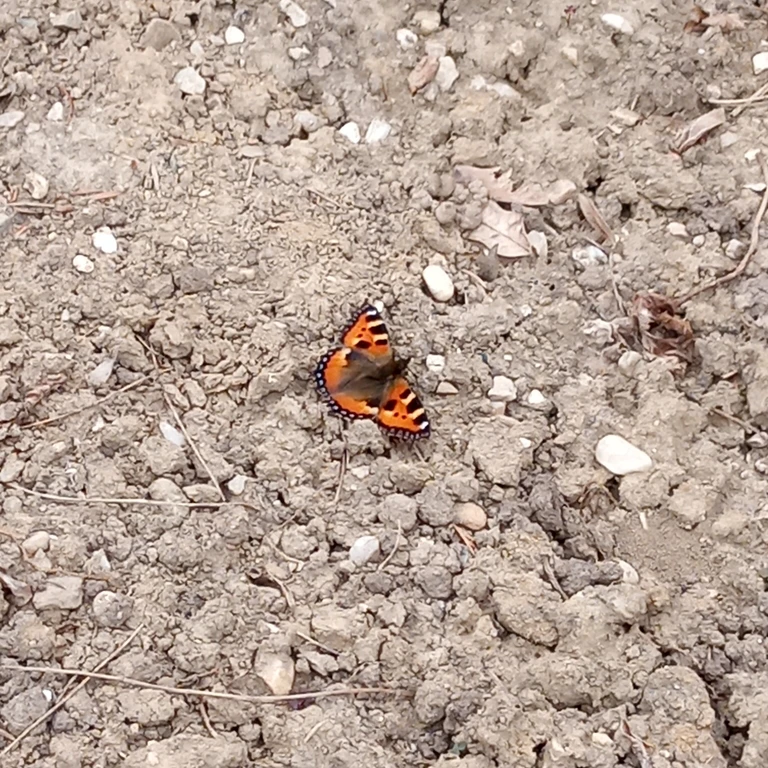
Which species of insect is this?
Aglais urticae
